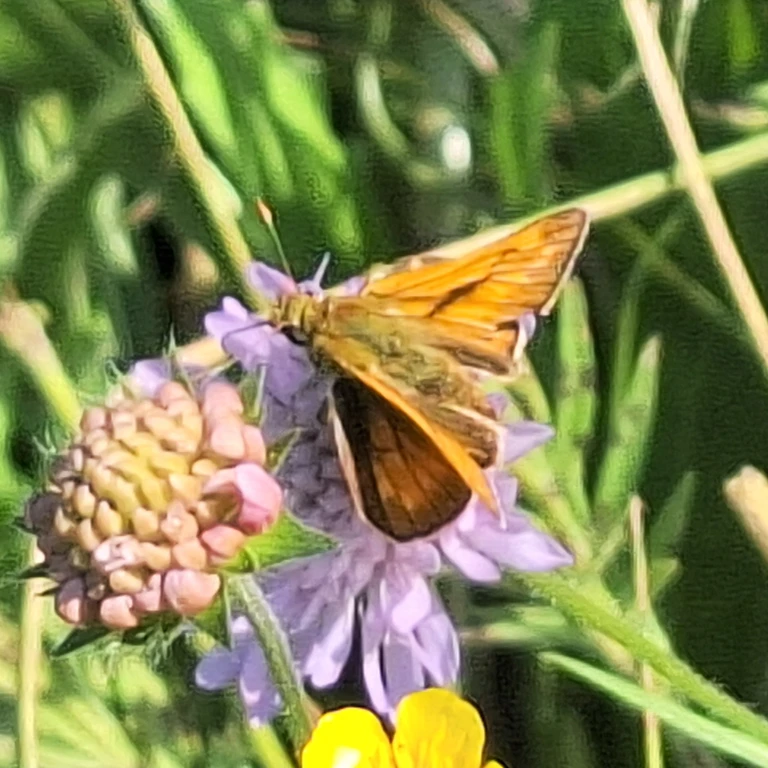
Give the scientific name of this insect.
Ochlodes sylvanus (also Ochlodes venata)
